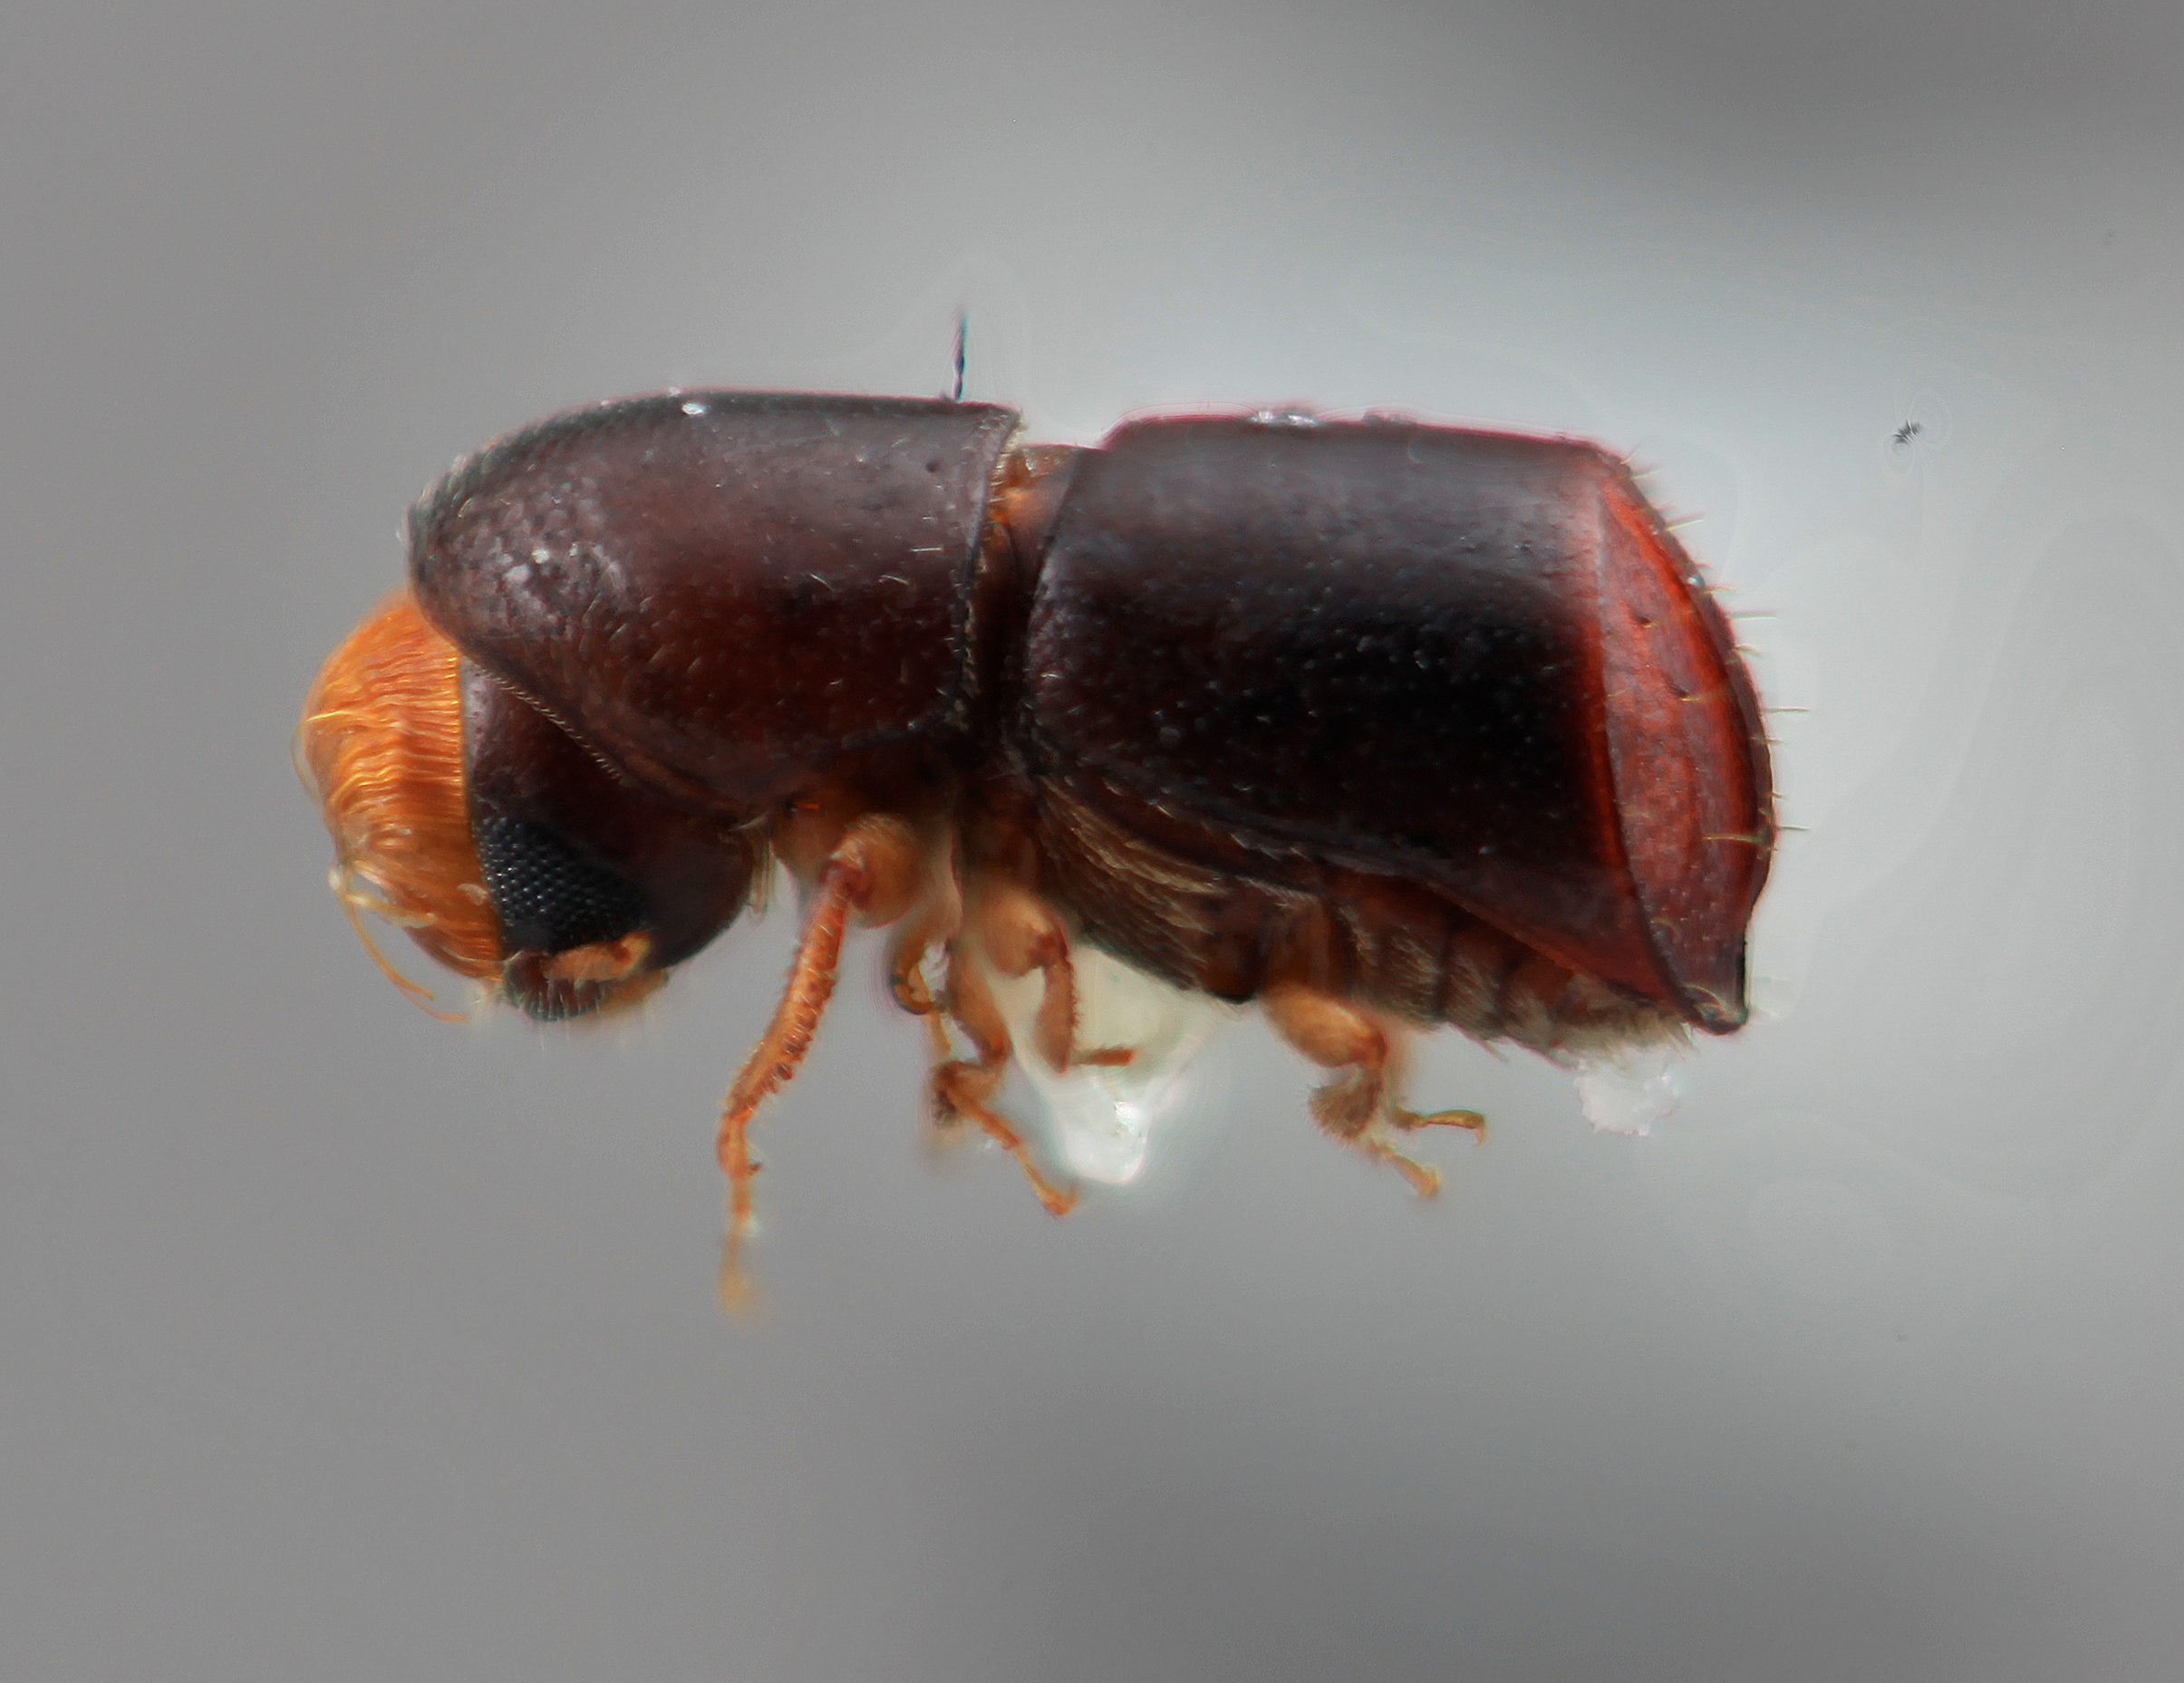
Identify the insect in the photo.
Corthylus insignis
